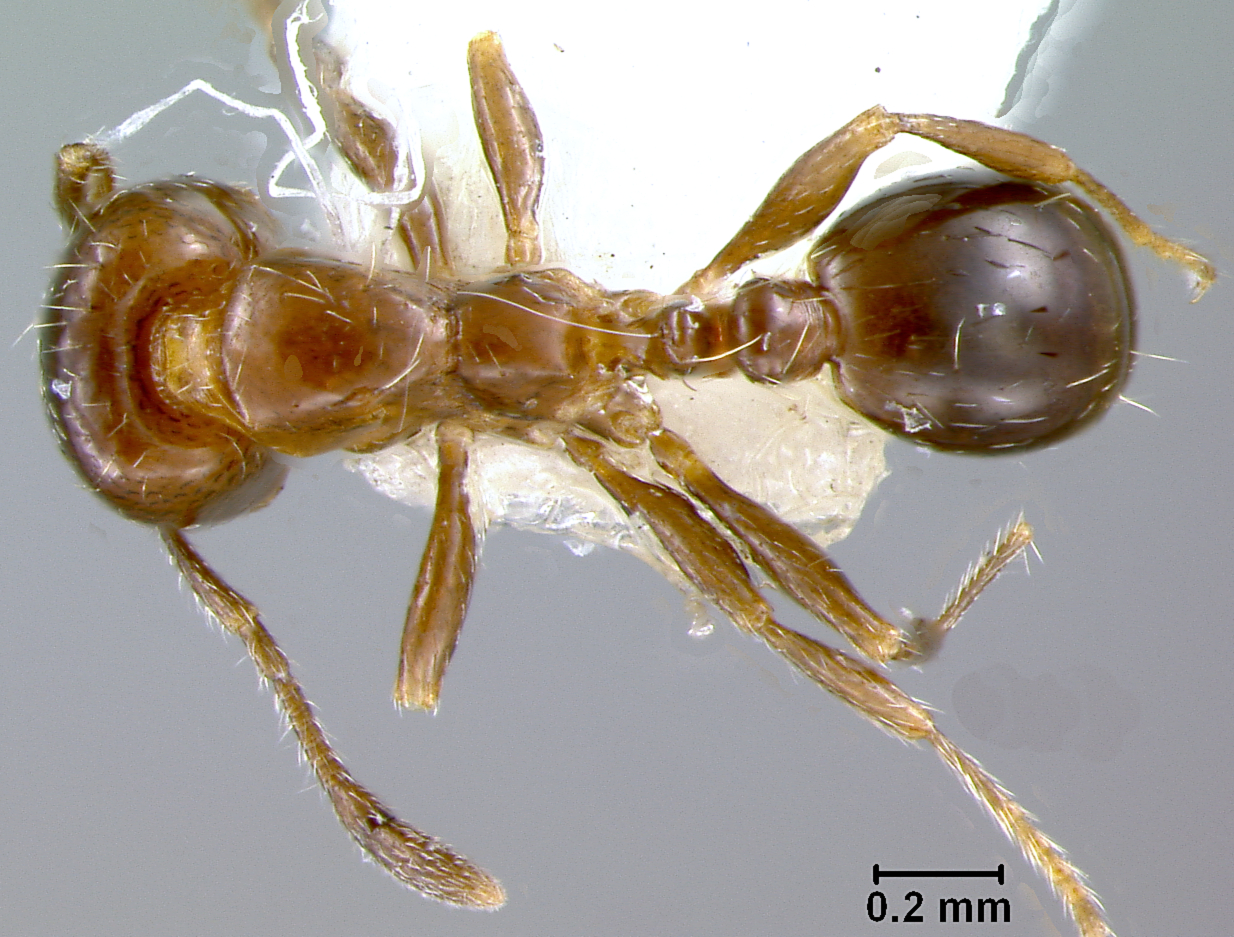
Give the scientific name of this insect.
Synsolenopsis egregia
